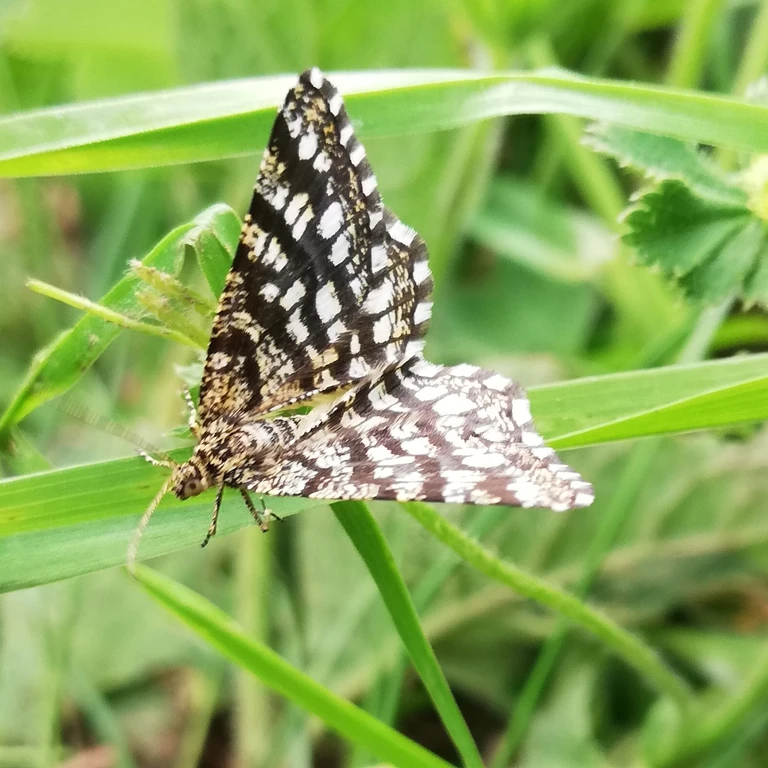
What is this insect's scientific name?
Chiasmia clathrata
